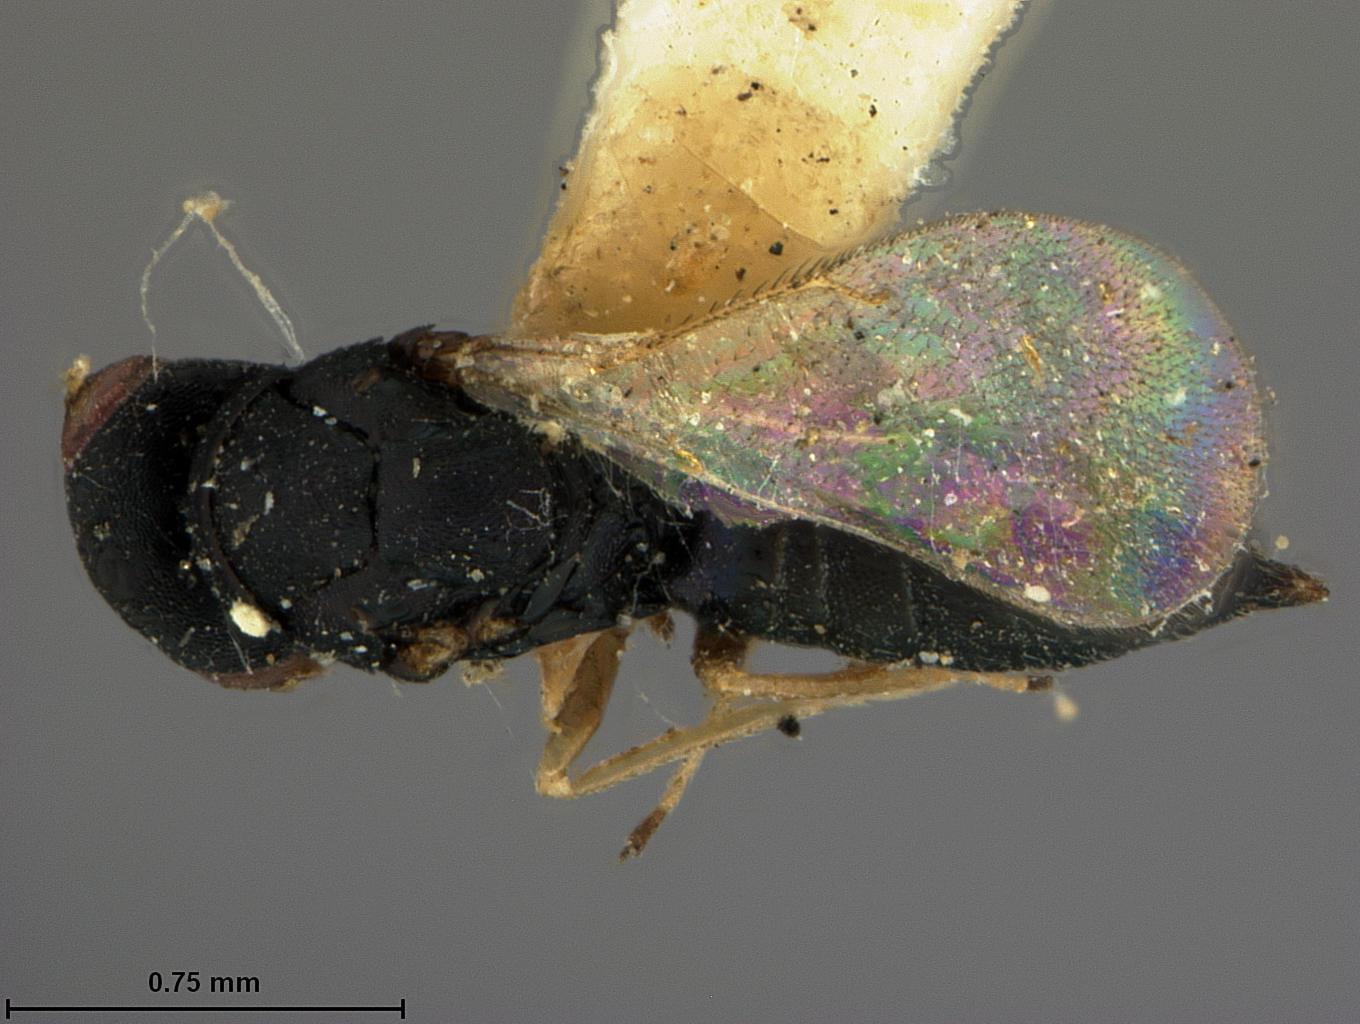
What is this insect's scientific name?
Gyrolasia nigrocyaneus
